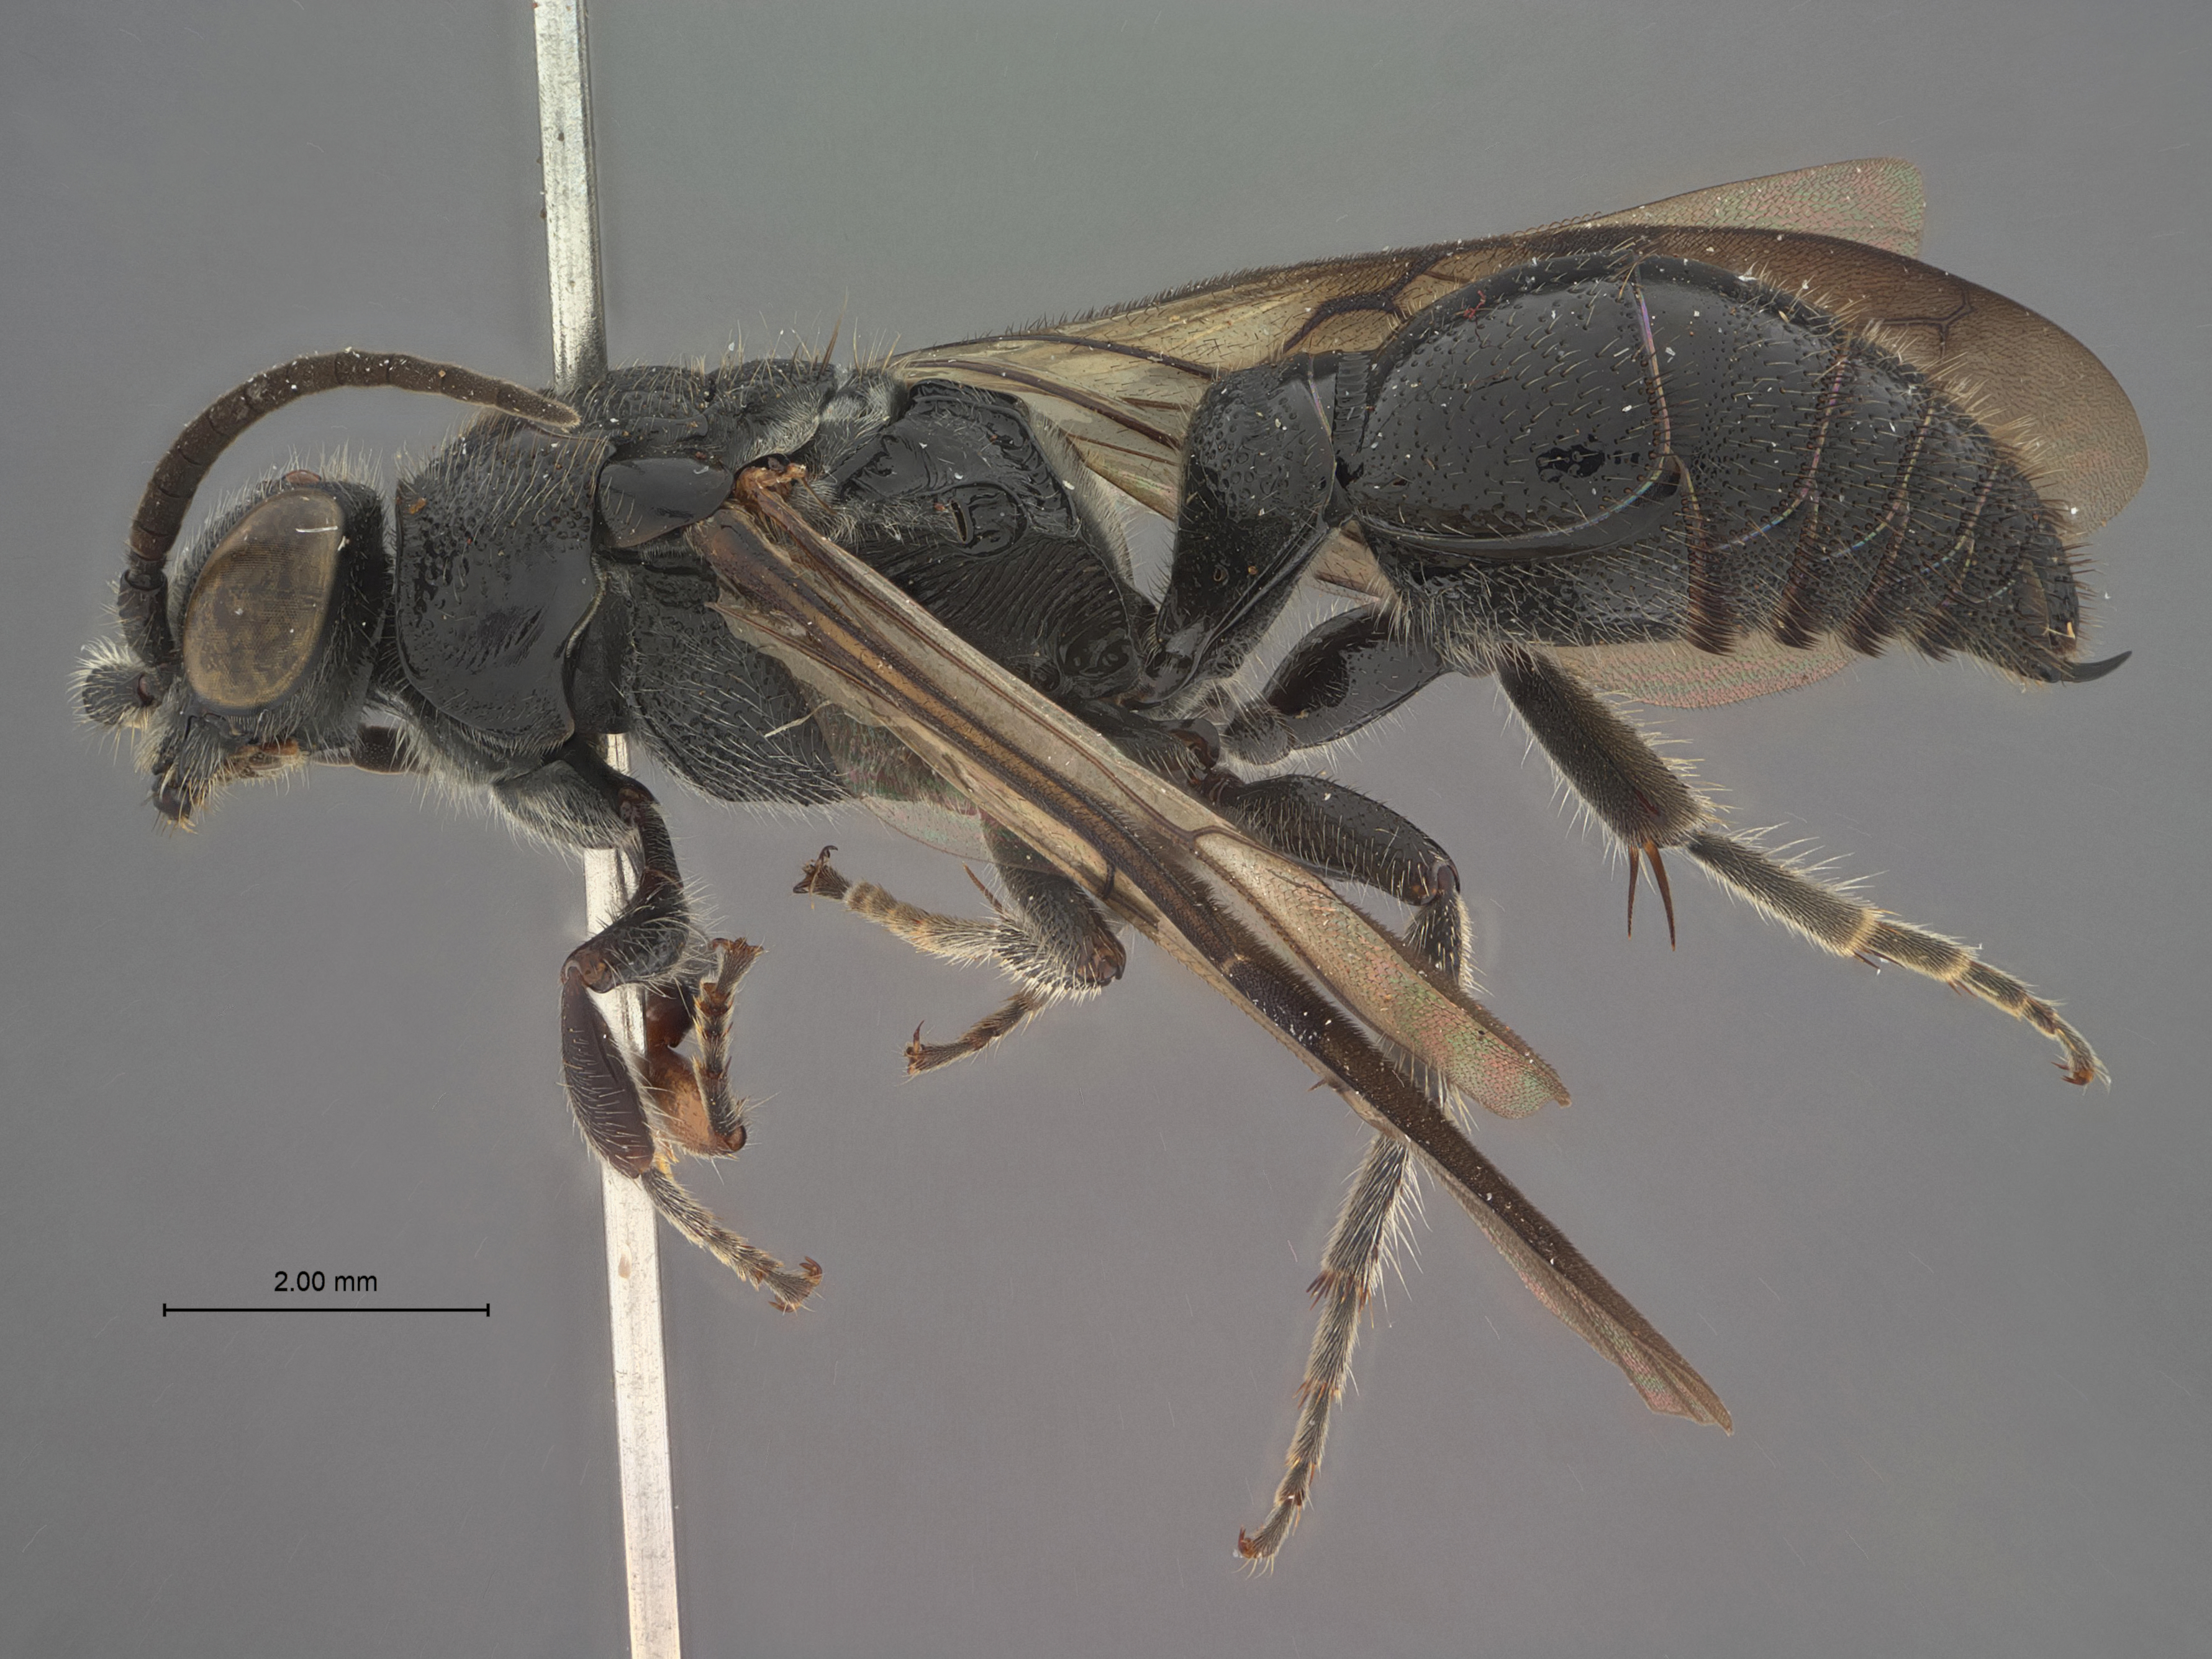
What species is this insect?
Tiphia vallicola
